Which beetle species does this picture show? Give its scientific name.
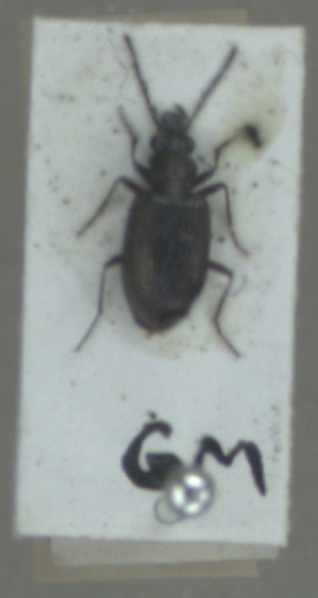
Bembidion punctulatum
